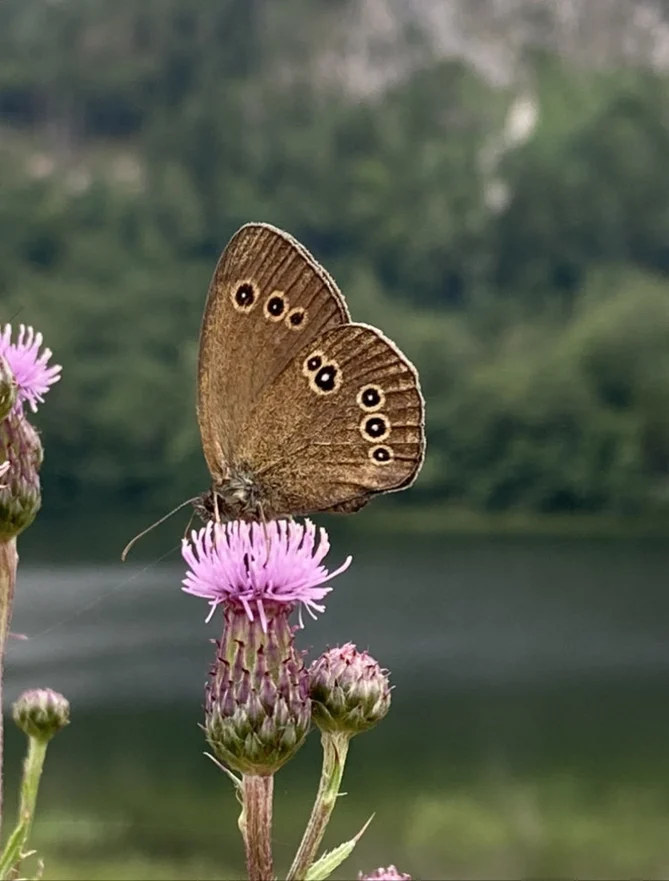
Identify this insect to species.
Aphantopus hyperantus
